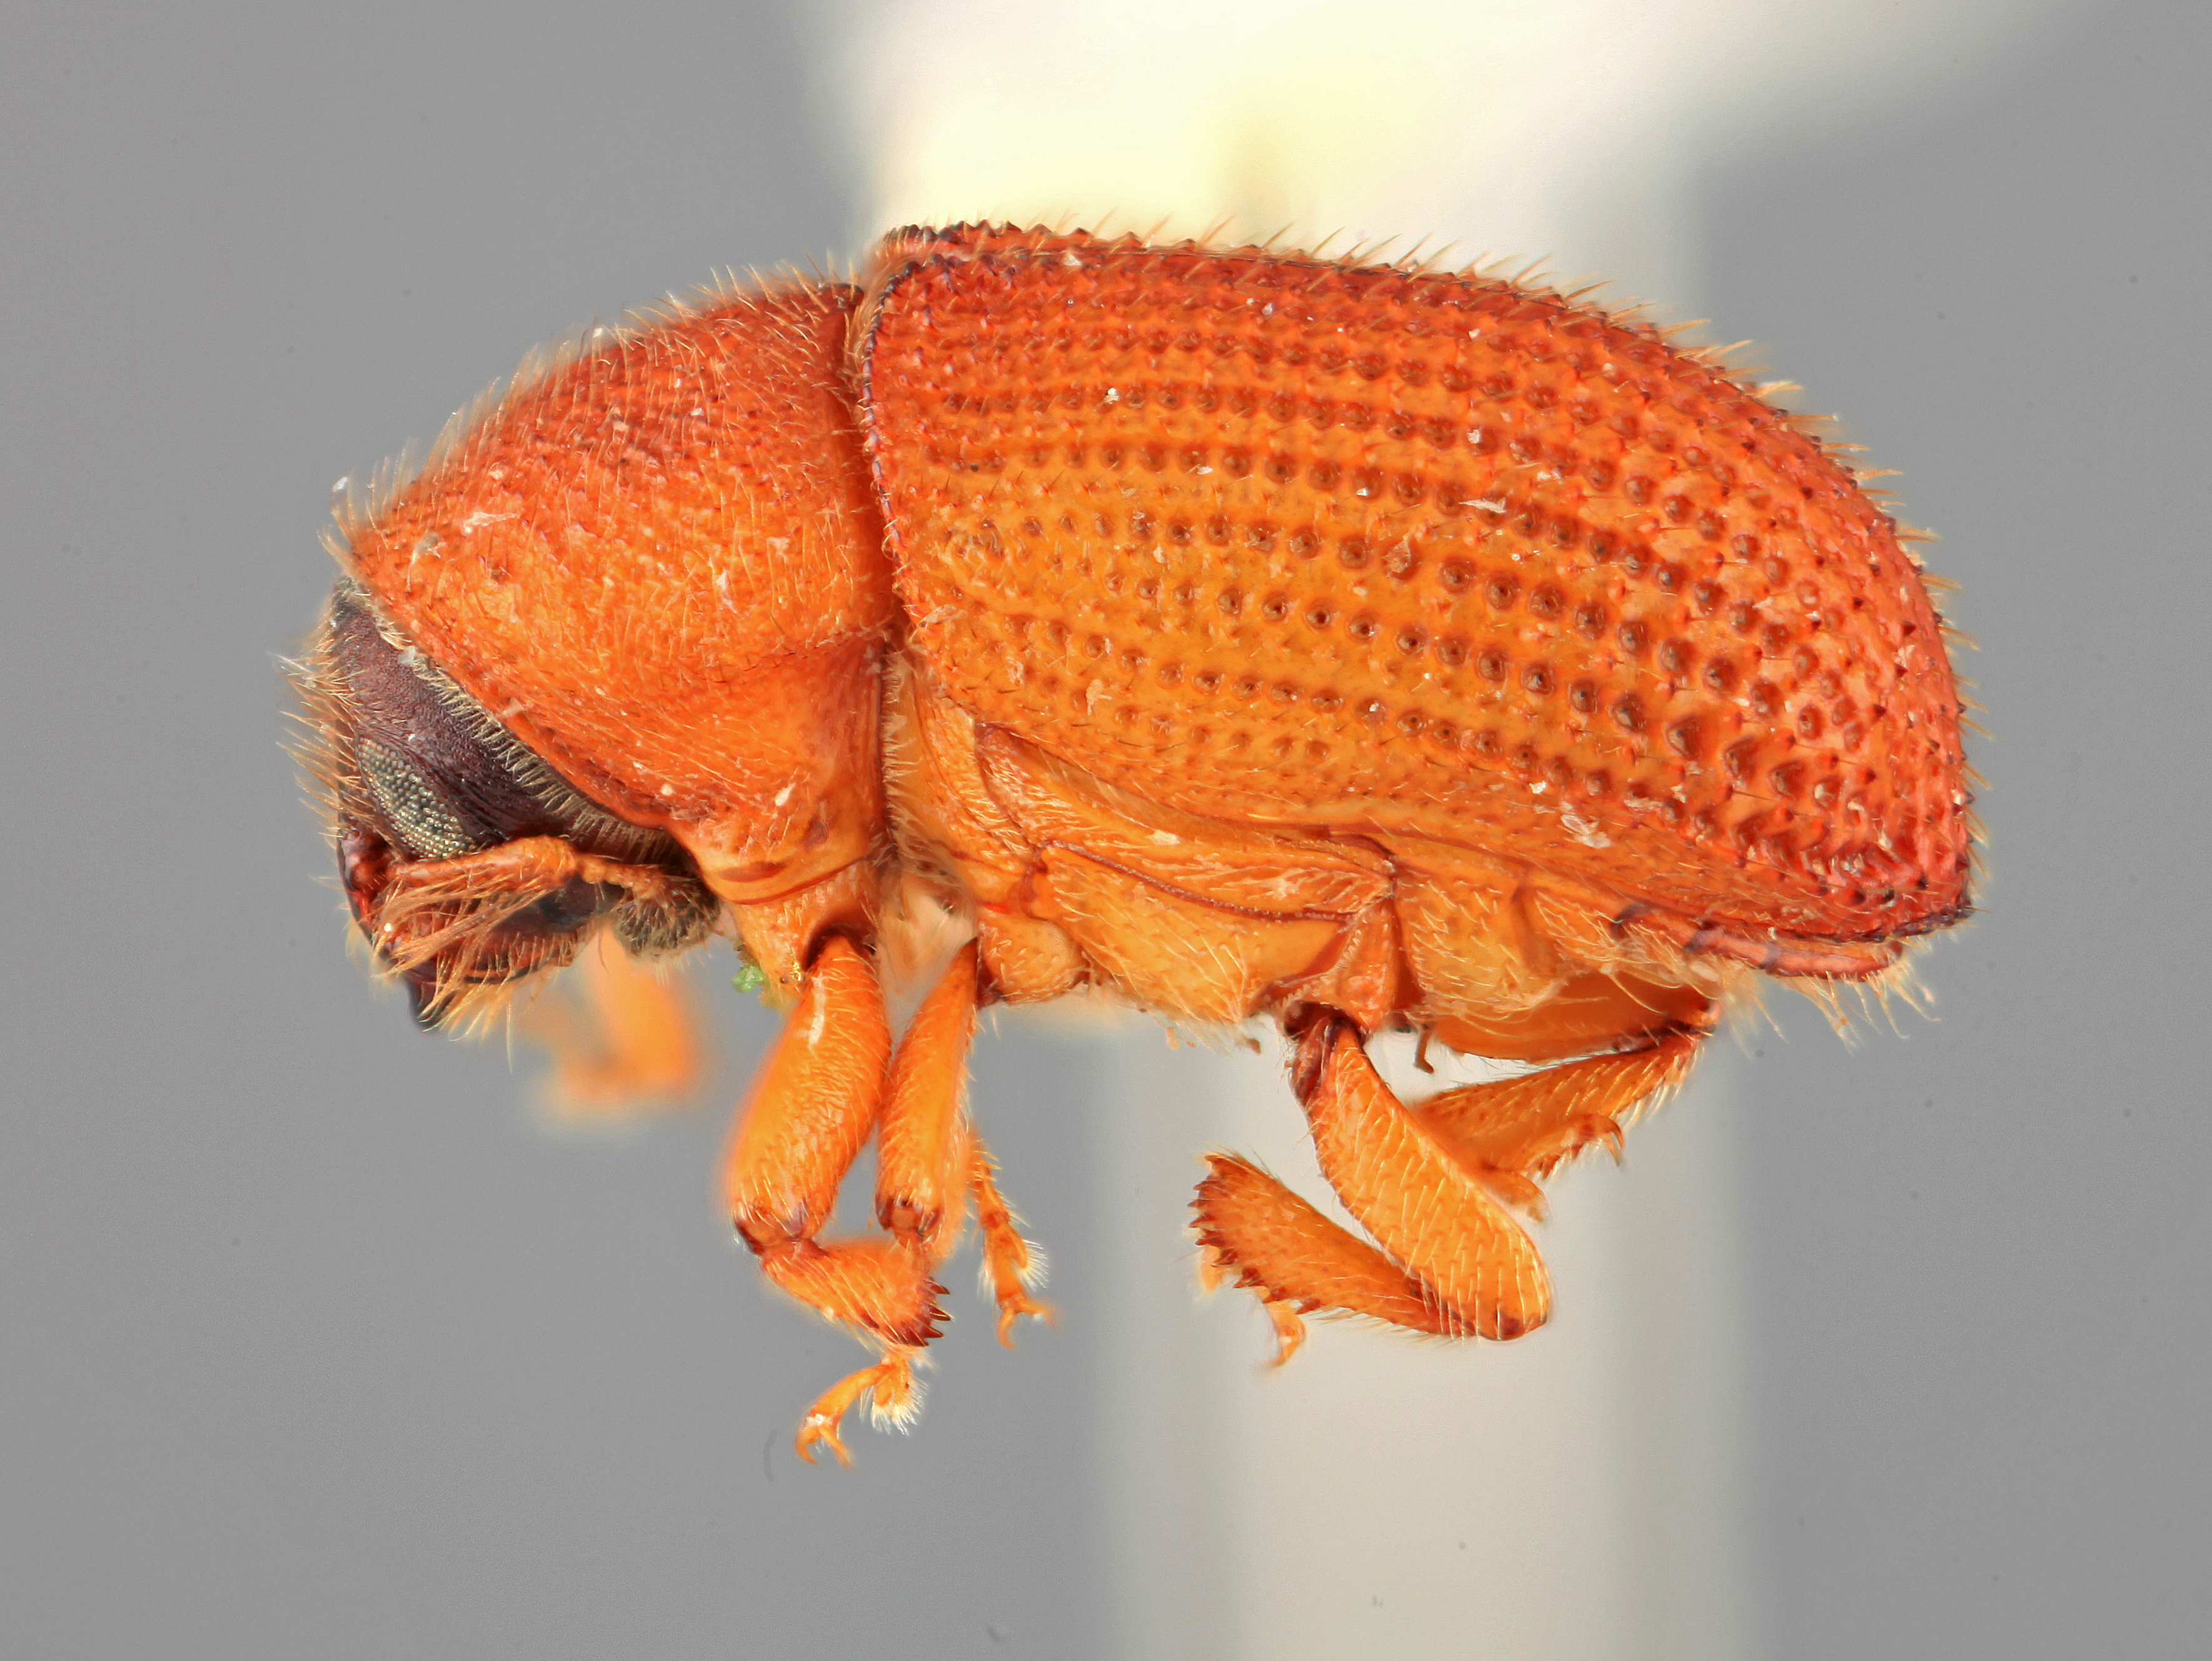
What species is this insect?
Phloeotribus amplus
